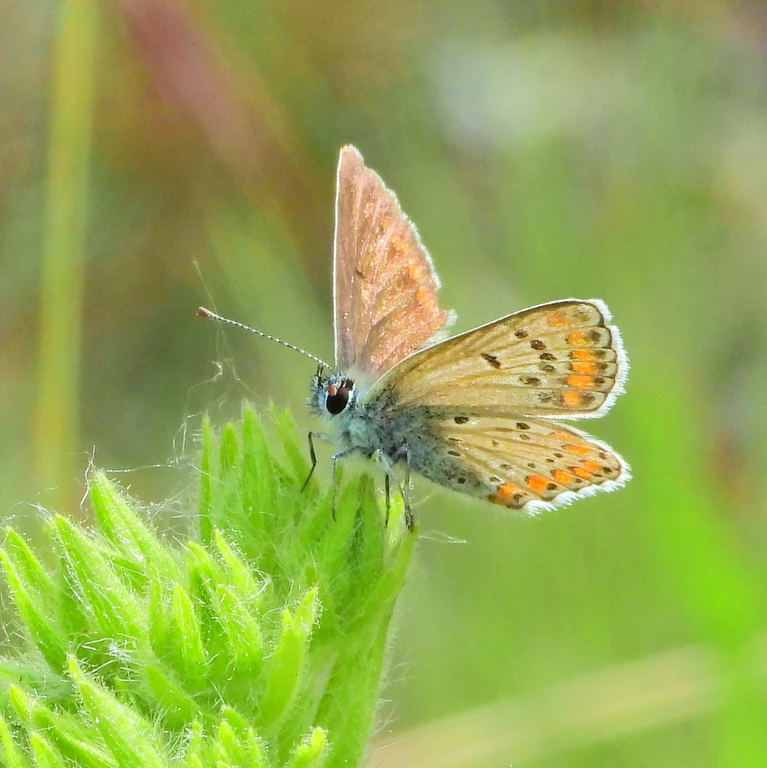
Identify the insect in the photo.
Aricia agestis/artaxerxes
